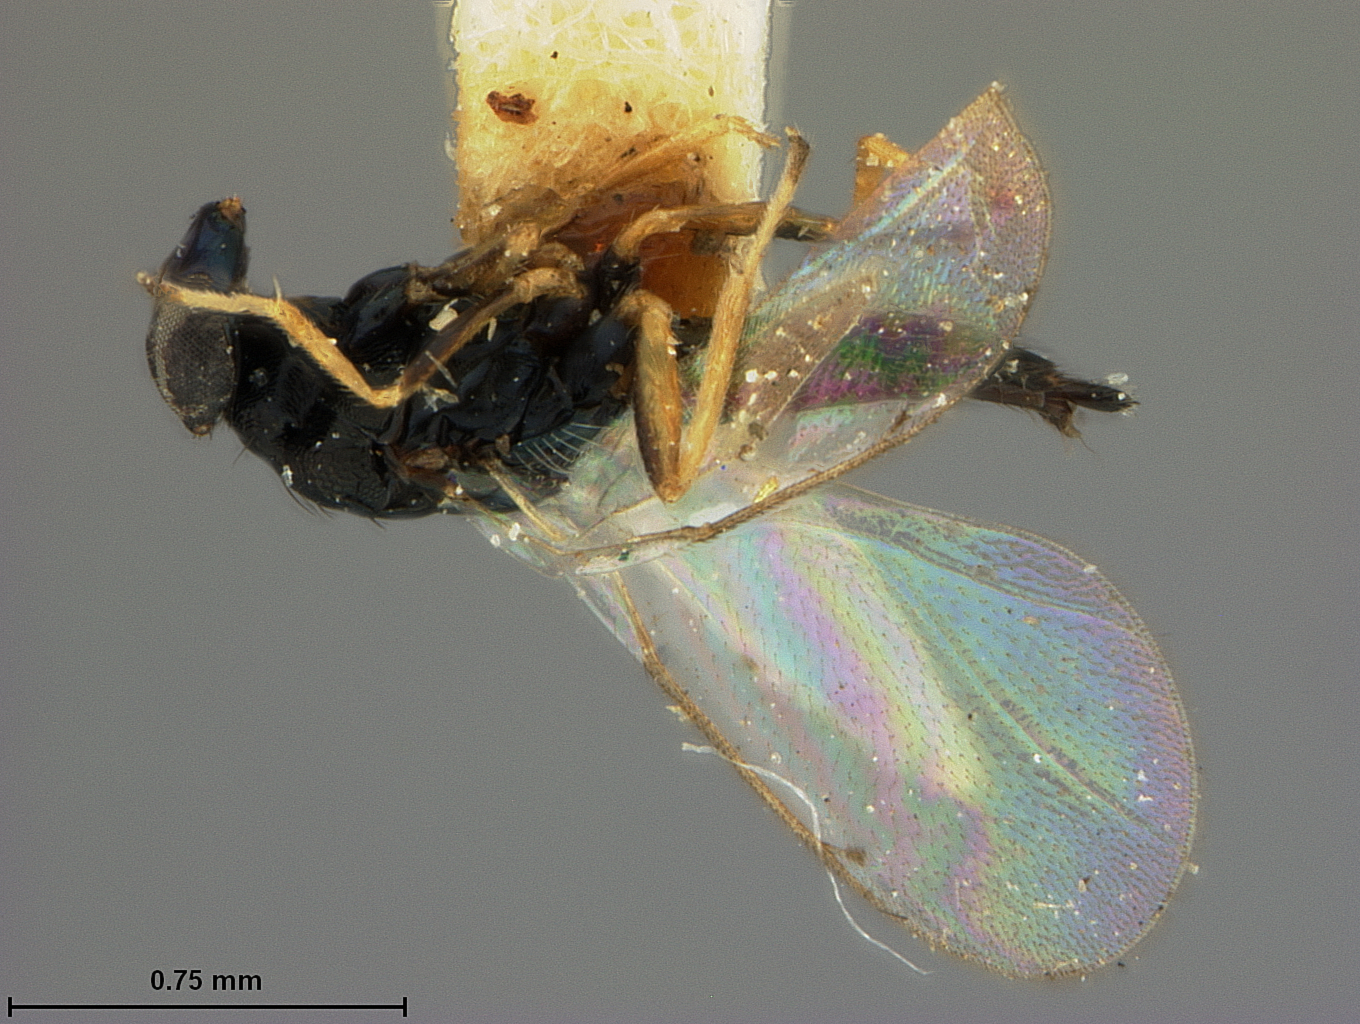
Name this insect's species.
Eulophus striatipes
